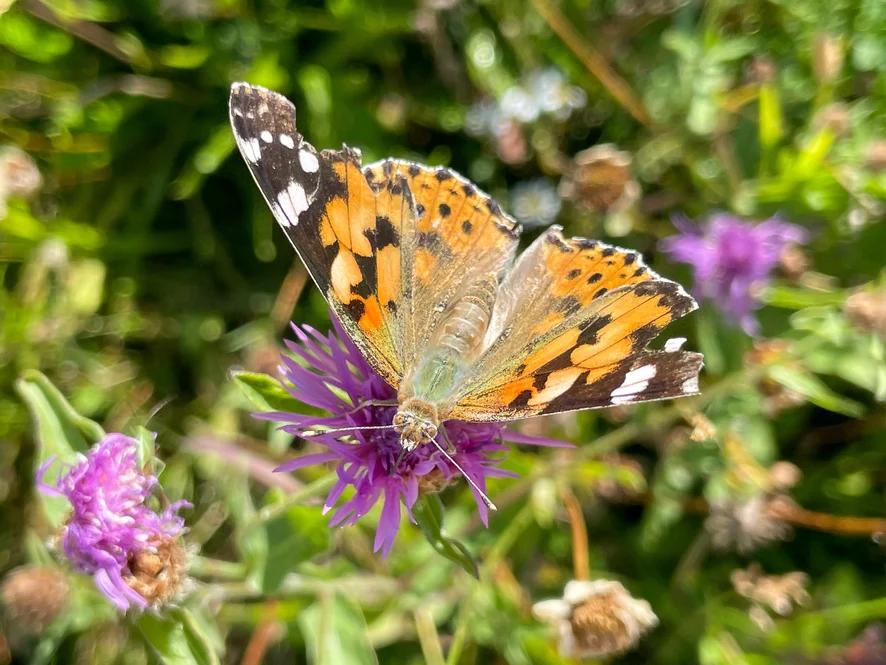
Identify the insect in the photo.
Vanessa cardui
